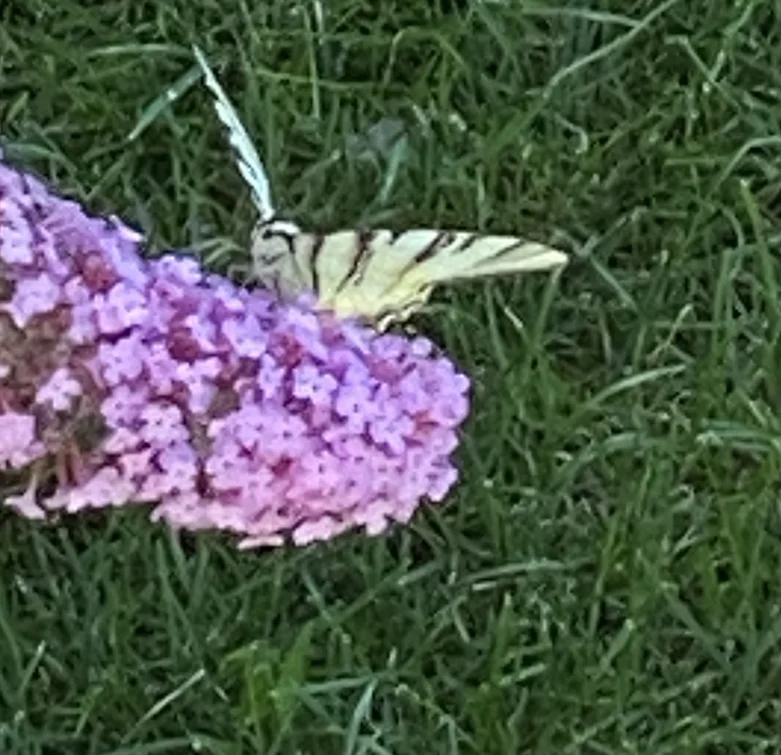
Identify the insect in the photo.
Iphiclides podalirius
